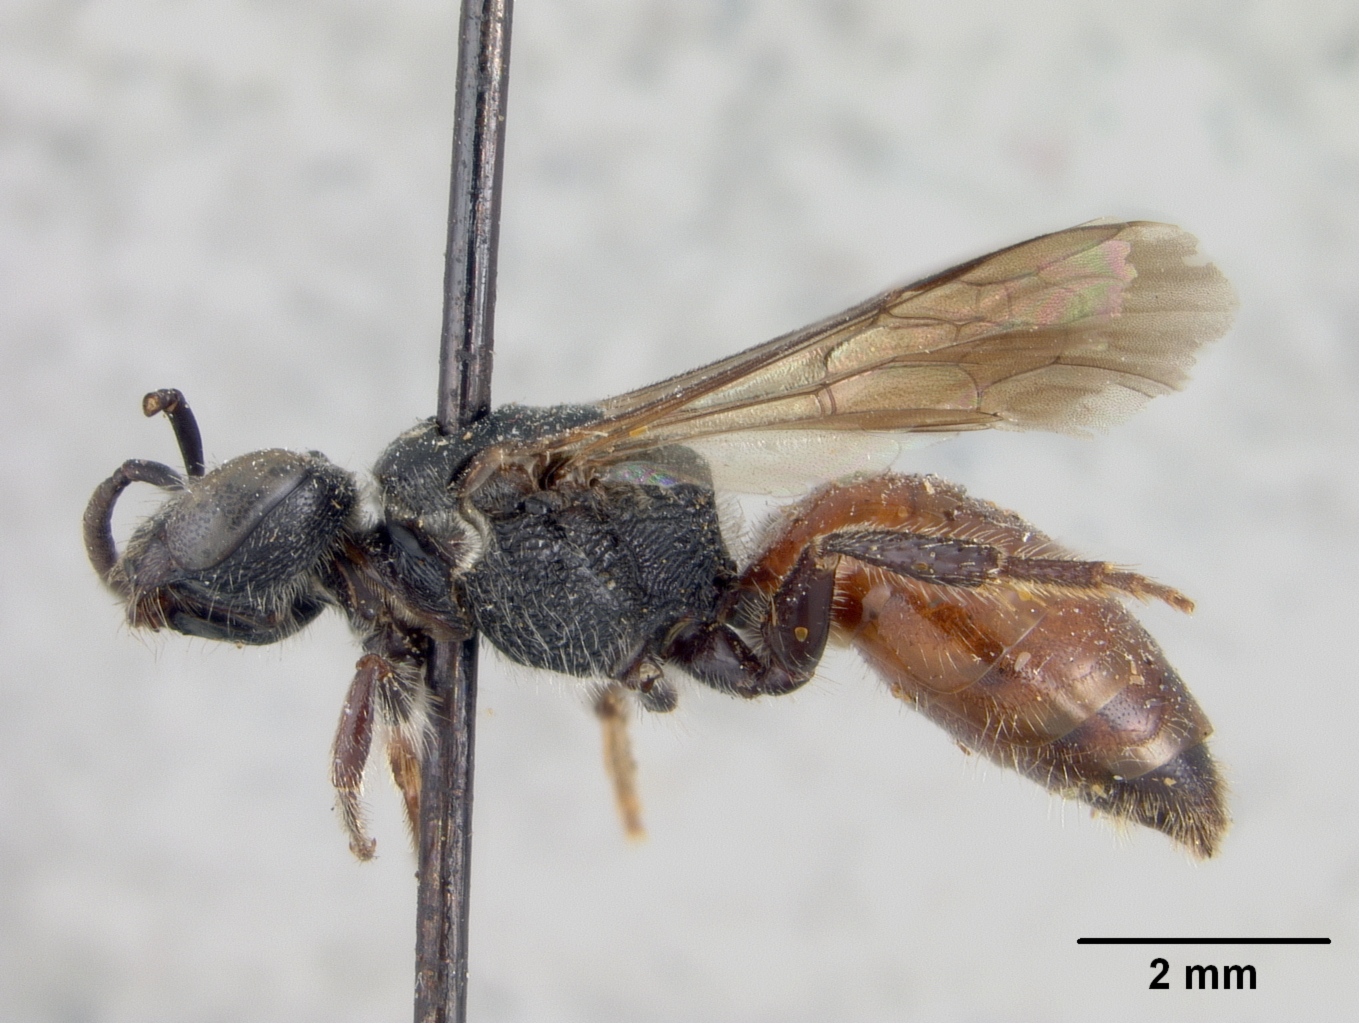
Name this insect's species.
Sphecodes obscurans
